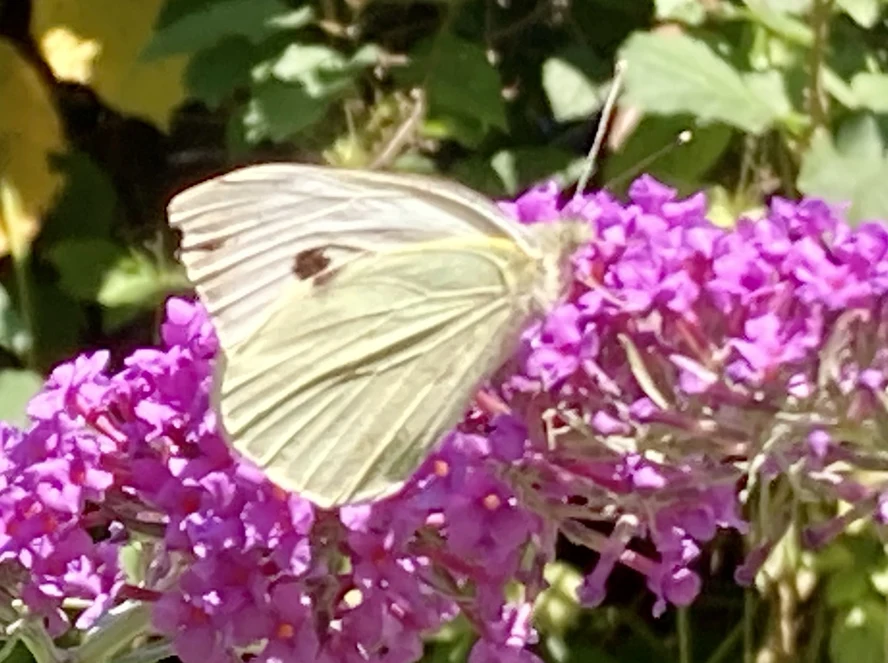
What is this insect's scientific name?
Pieris brassicae
